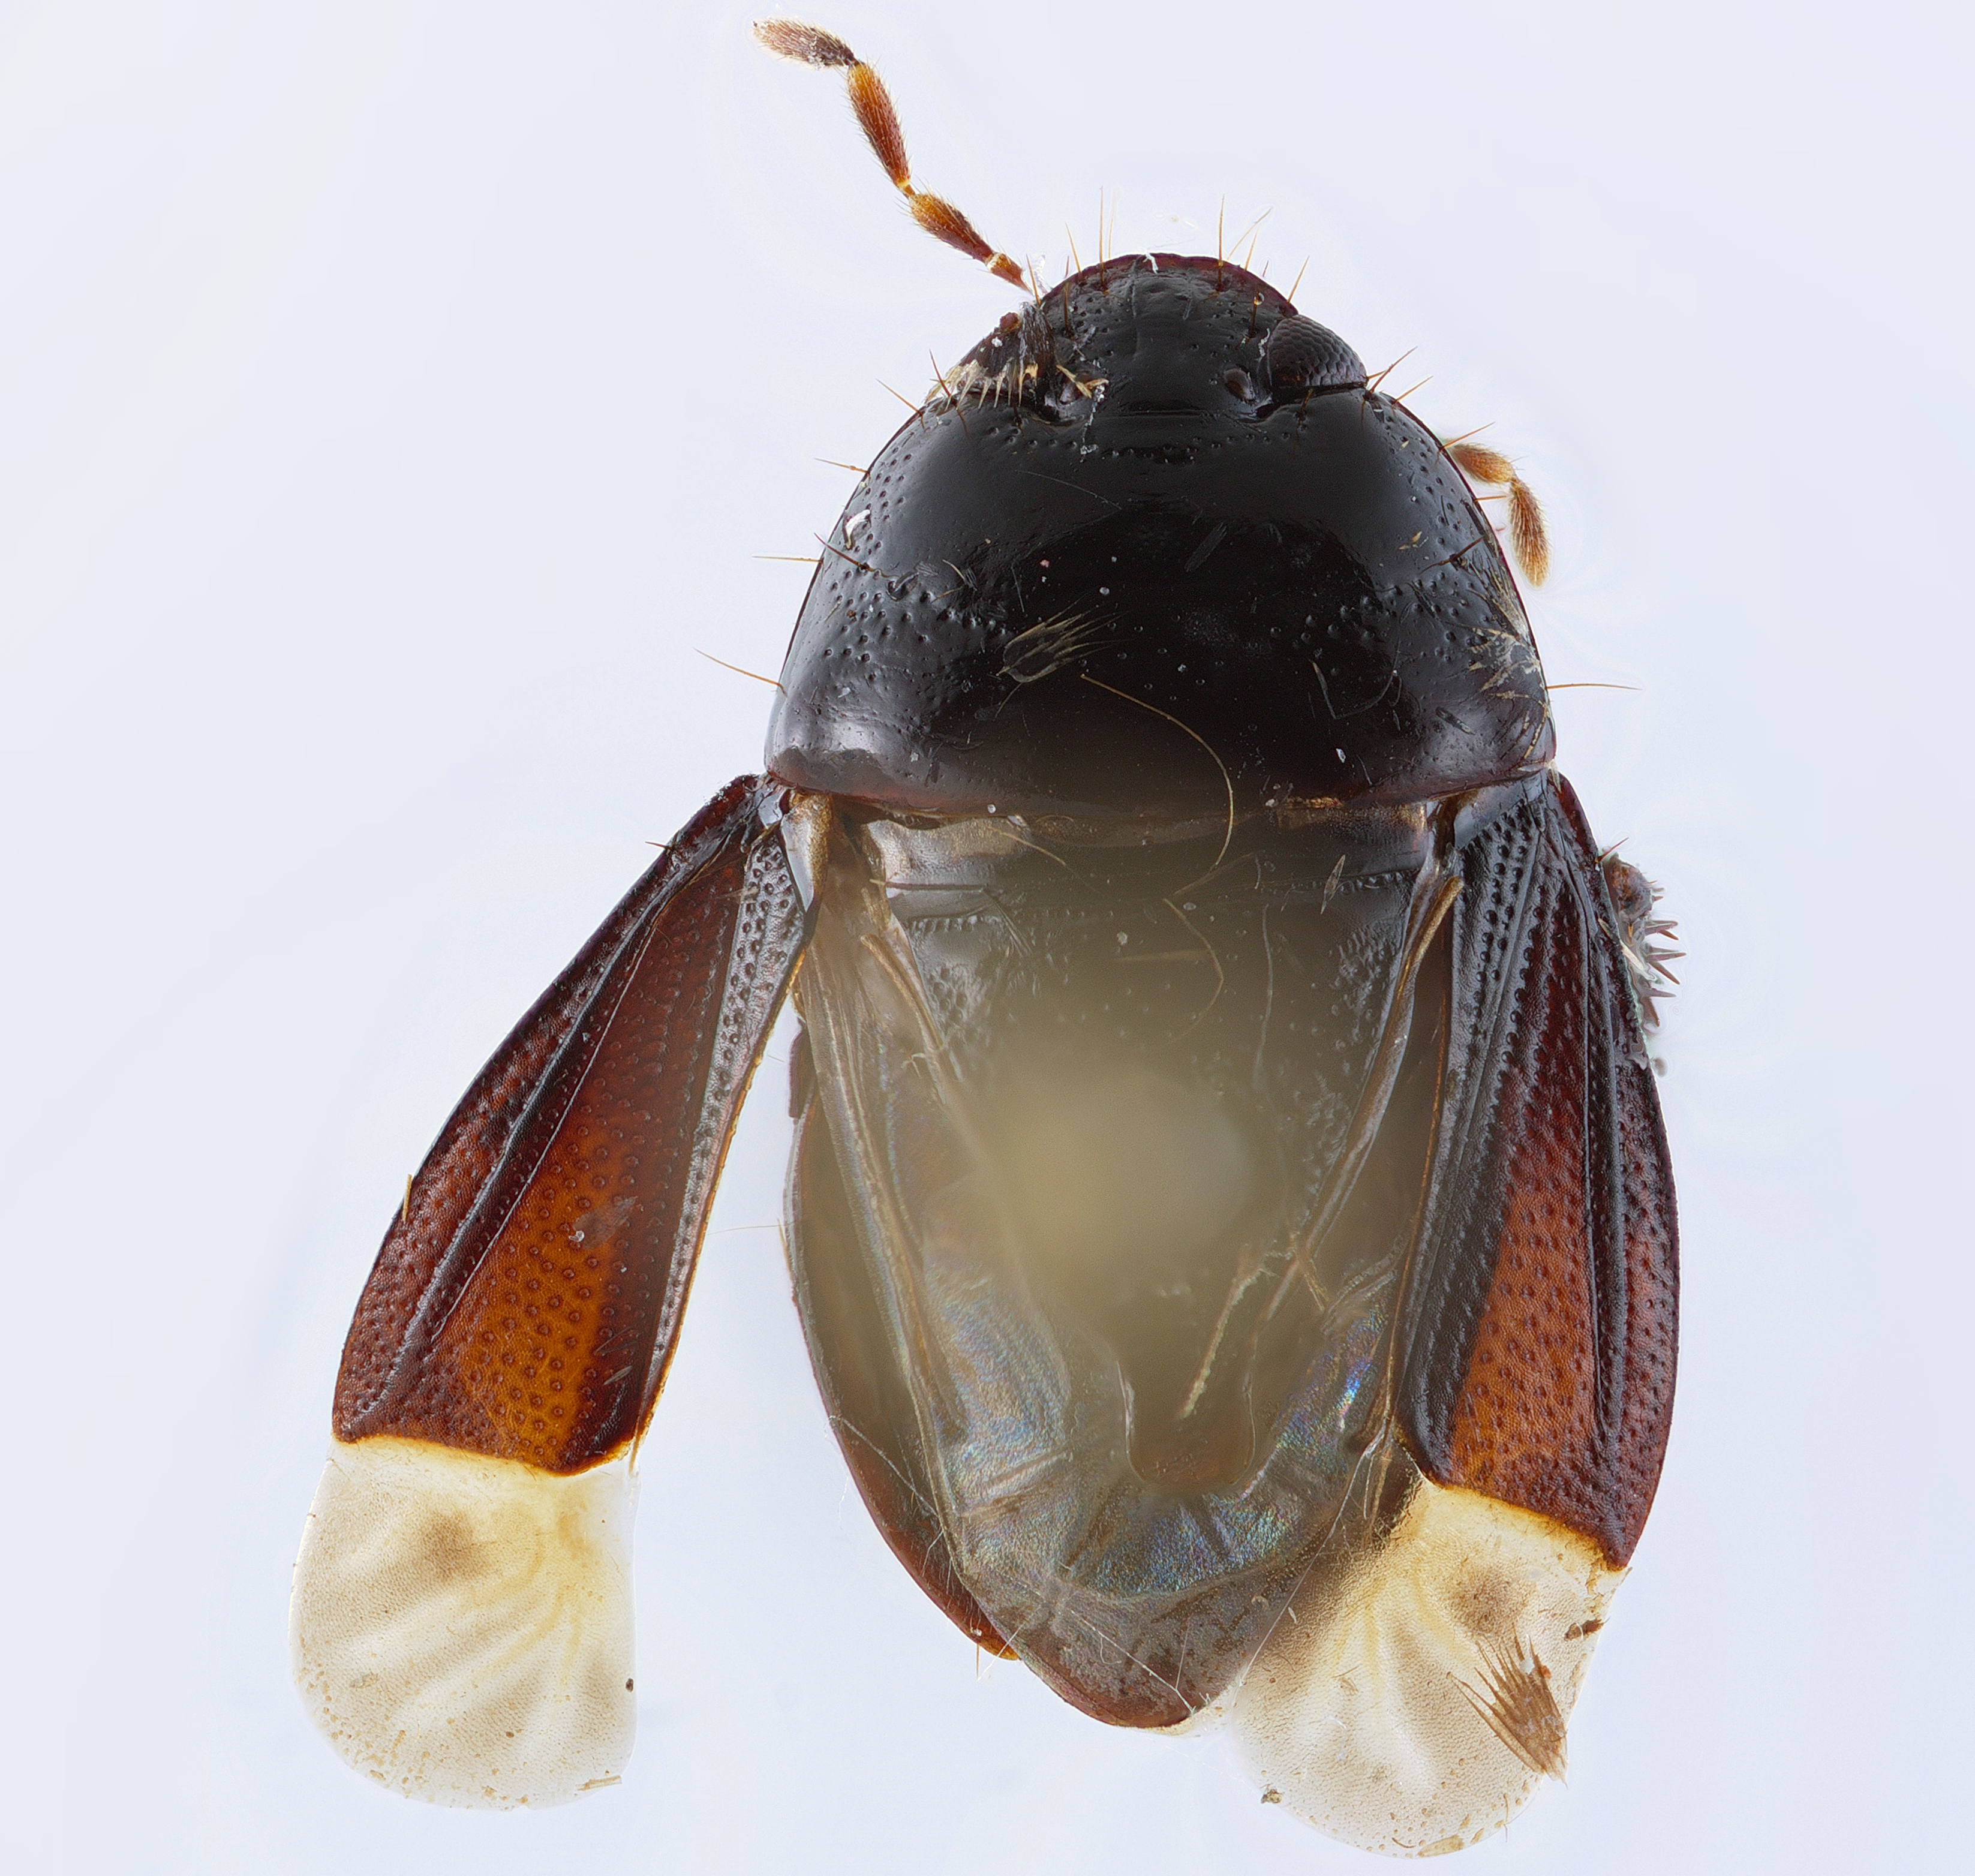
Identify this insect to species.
Fromundus pygmaeus
